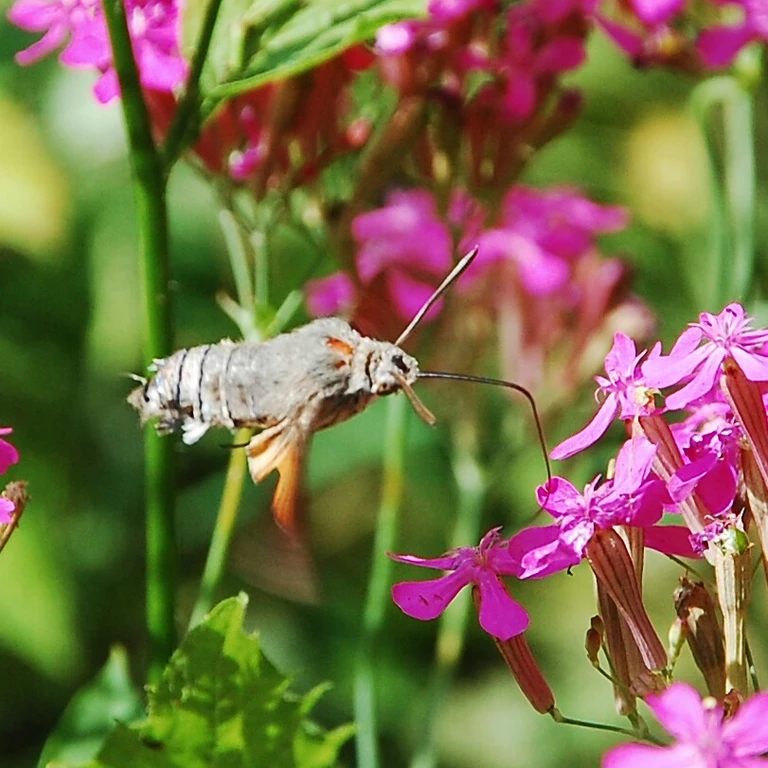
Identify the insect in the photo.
Macroglossum stellatarum
